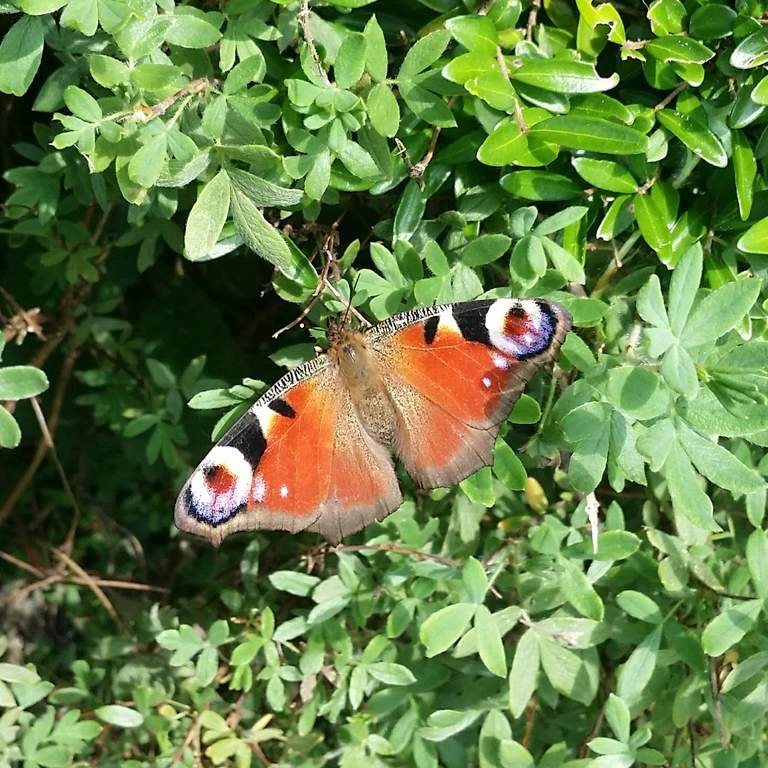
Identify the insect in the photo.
Aglais io
